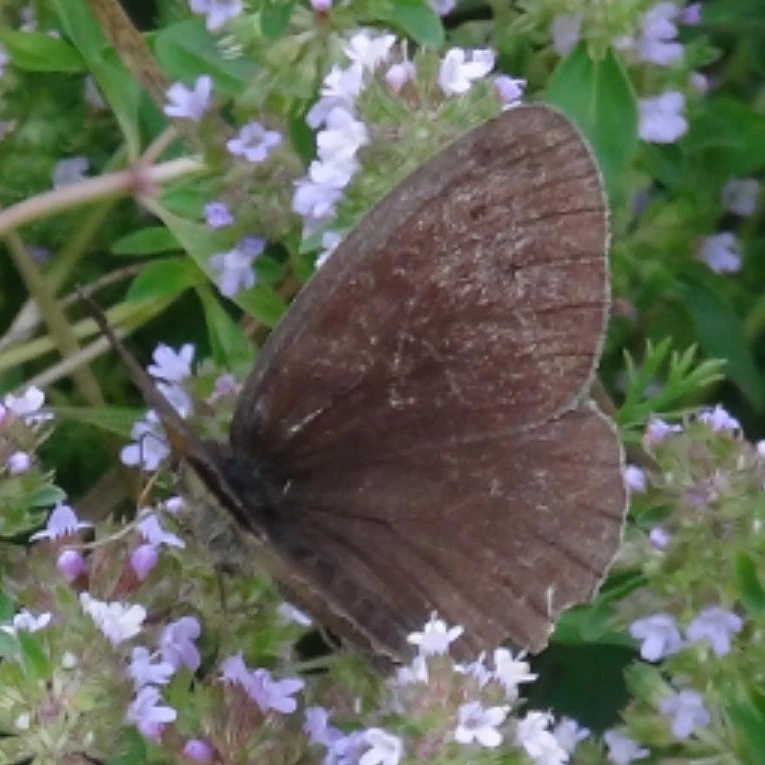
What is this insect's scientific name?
Aphantopus hyperantus
